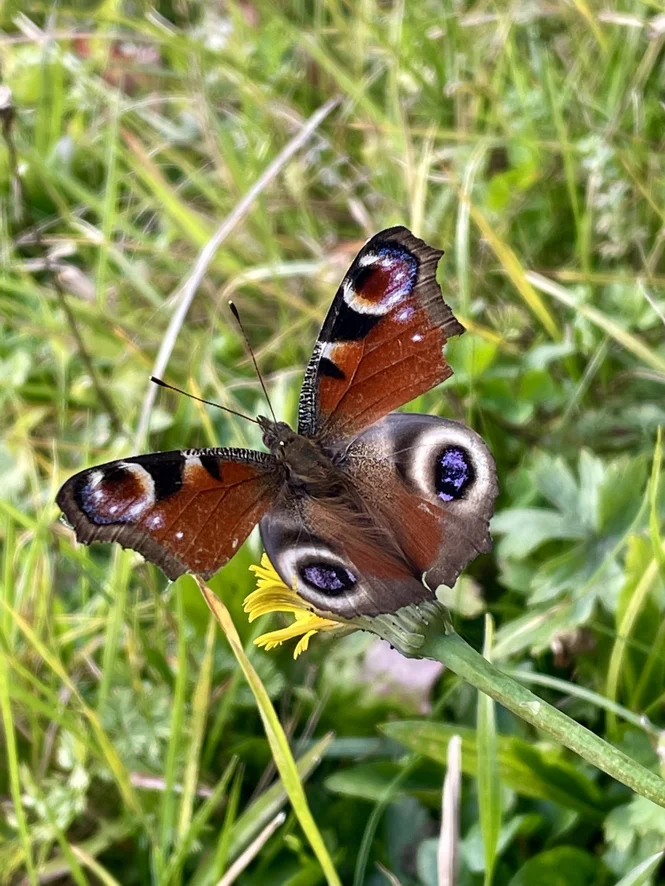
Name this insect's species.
Aglais io
